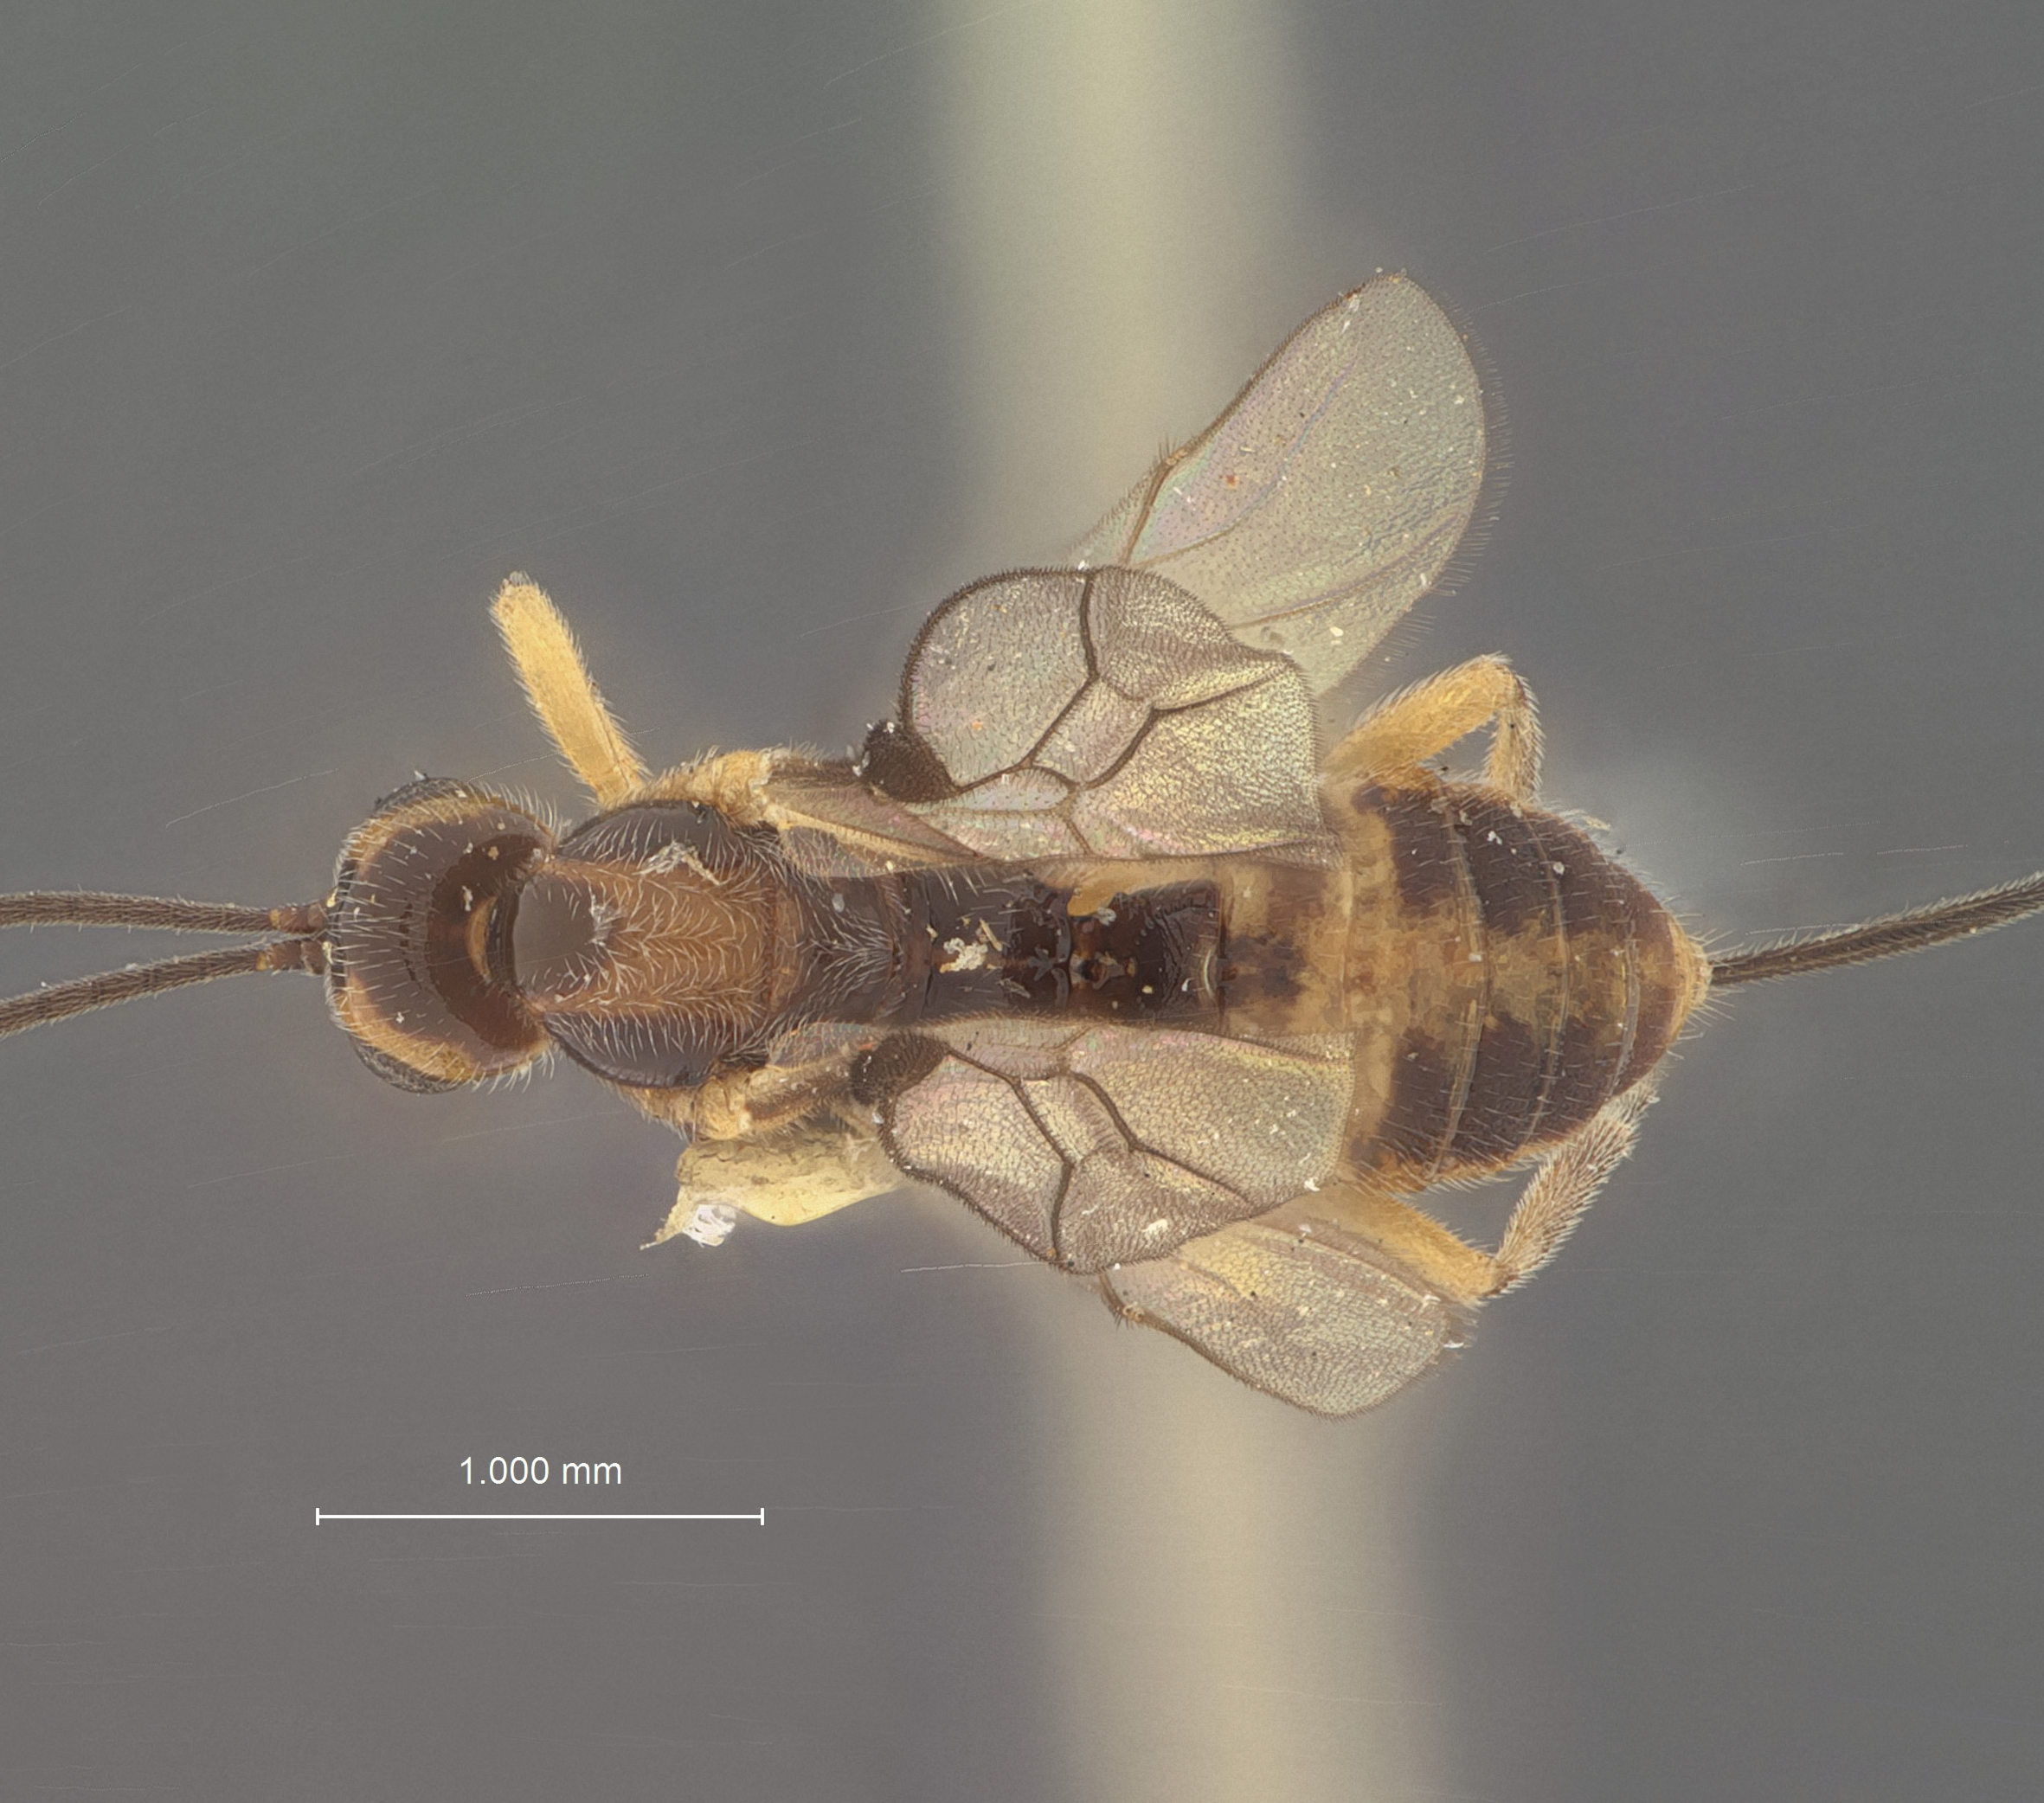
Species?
Microbracon laemosacci
